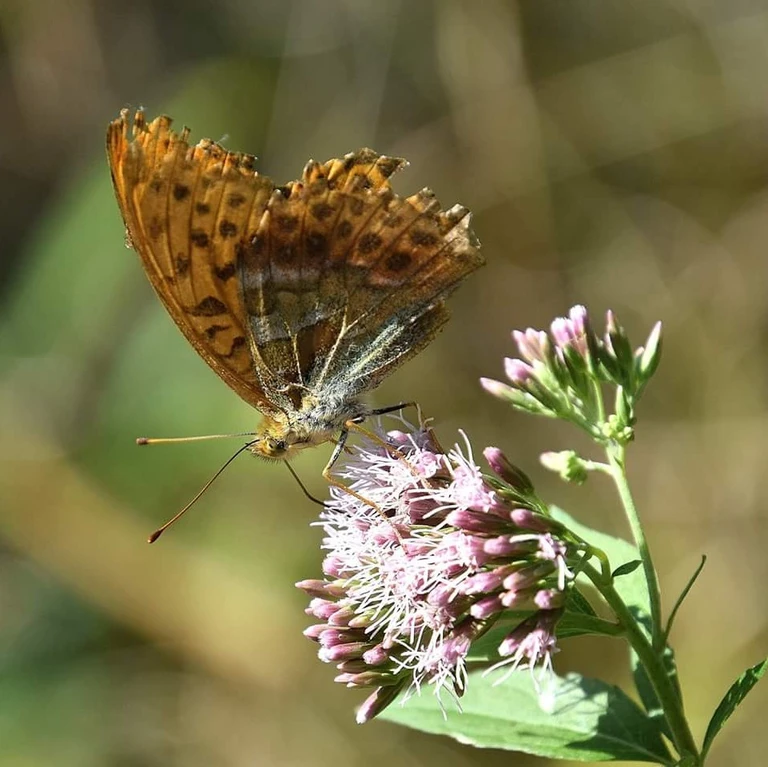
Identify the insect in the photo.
Argynnis paphia
